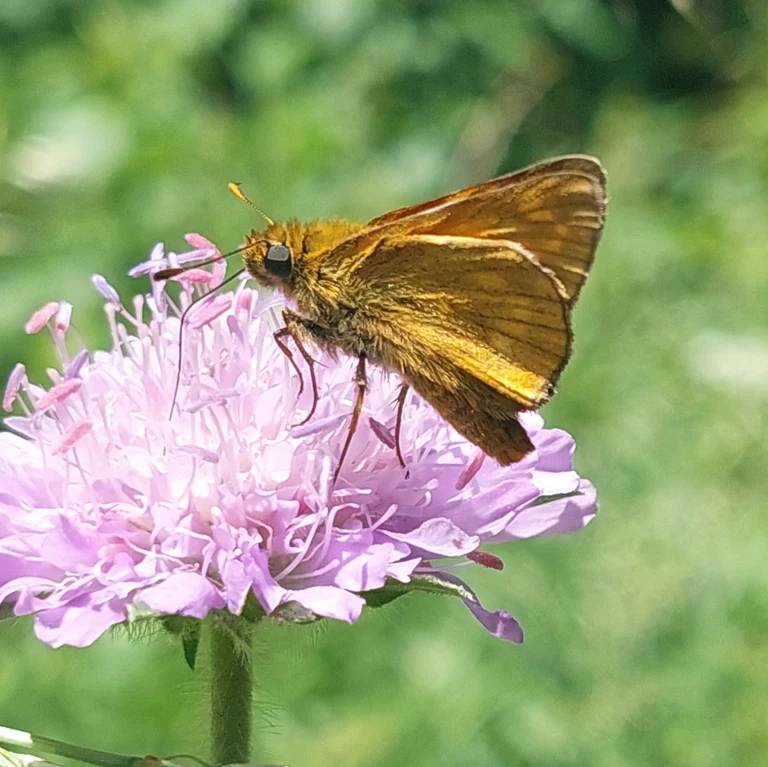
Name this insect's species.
Ochlodes sylvanus (also Ochlodes venata)
